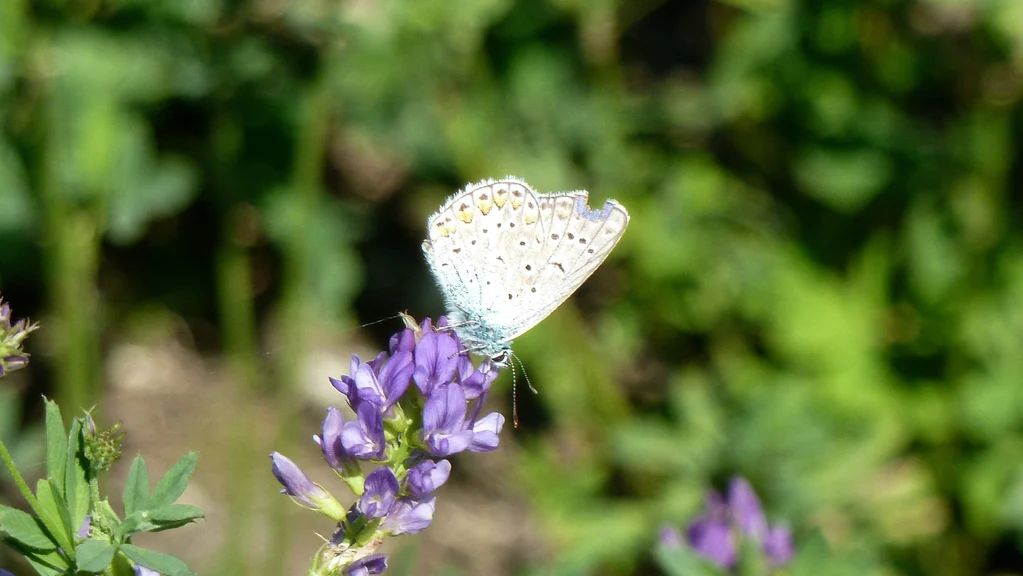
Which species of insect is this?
Polyommatus icarus
